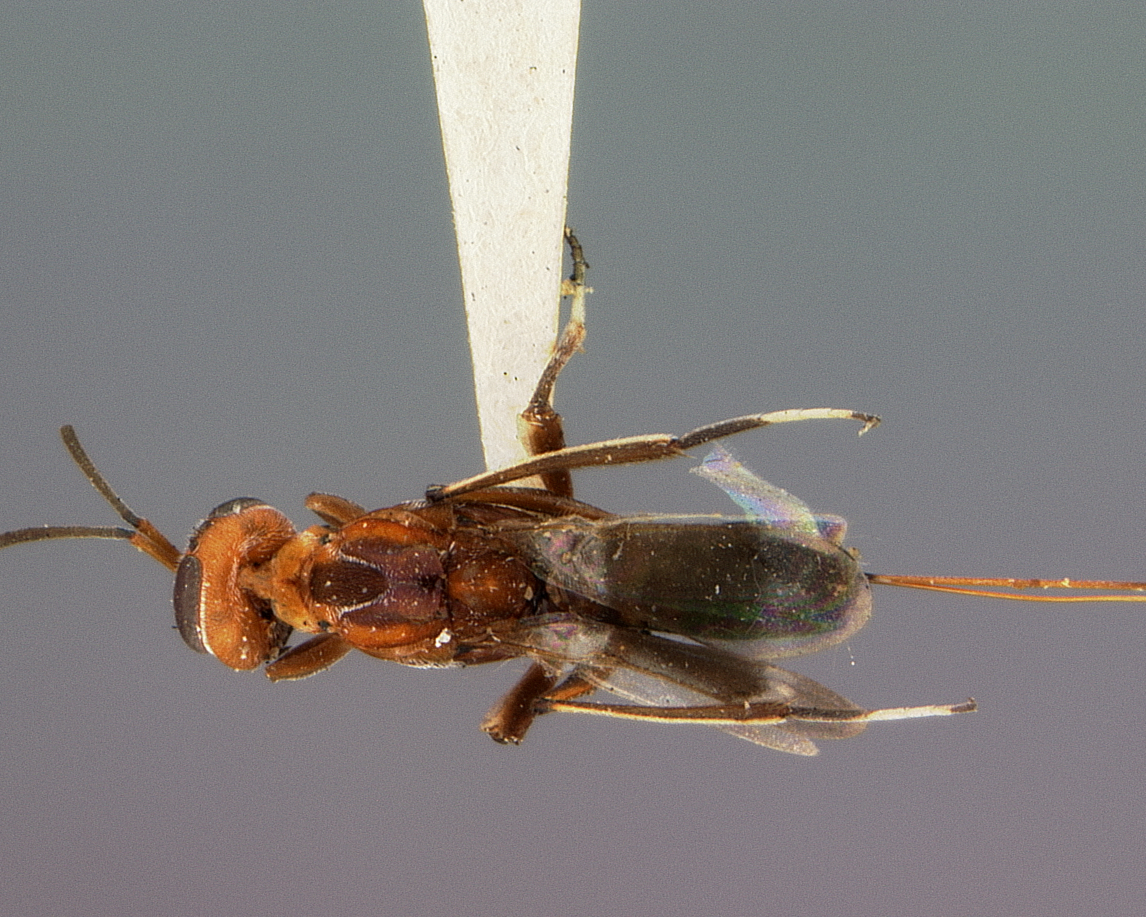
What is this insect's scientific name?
Tineobius californicus
